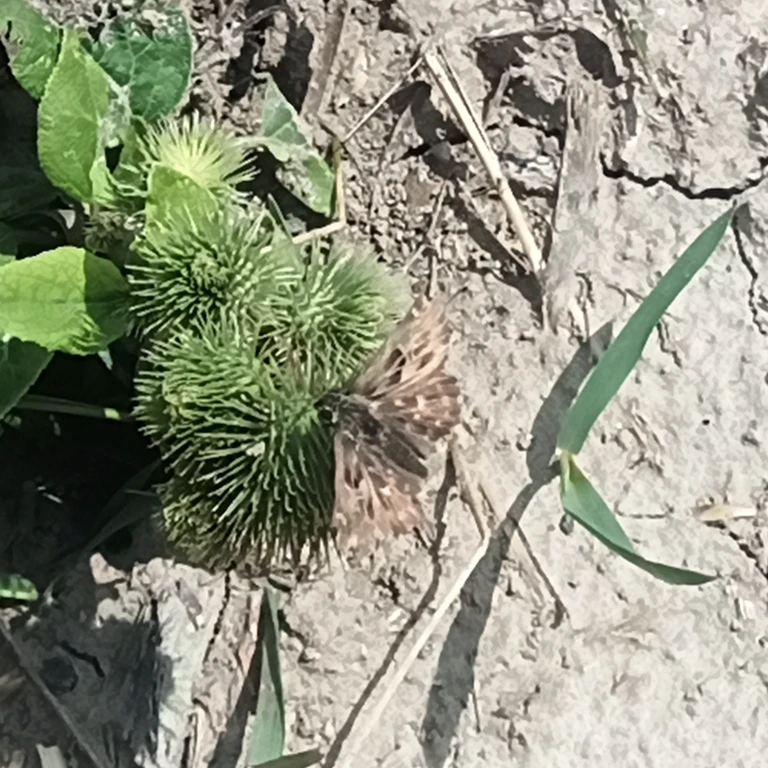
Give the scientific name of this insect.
Carcharodus alceae
